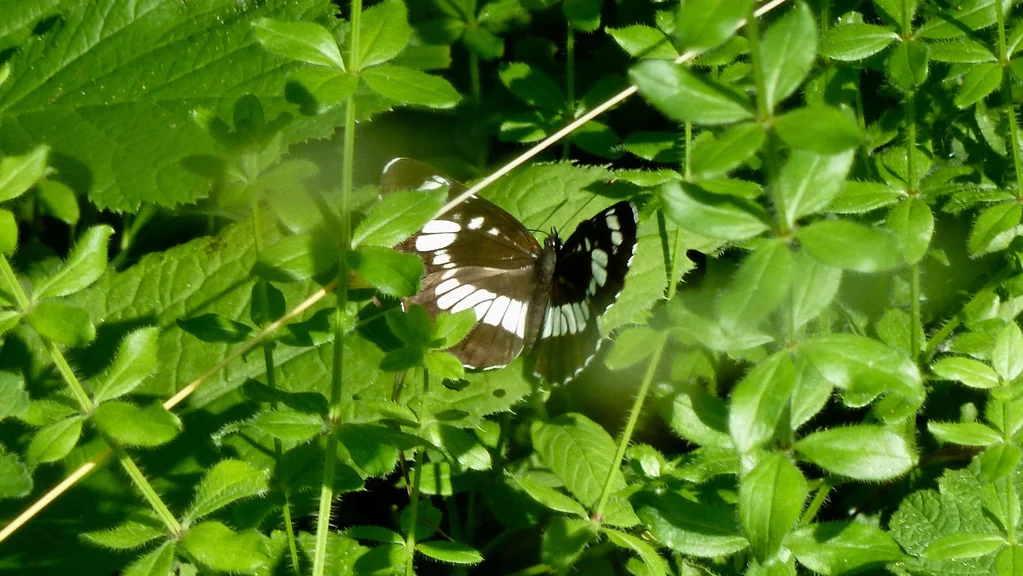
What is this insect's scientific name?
Neptis rivularis
